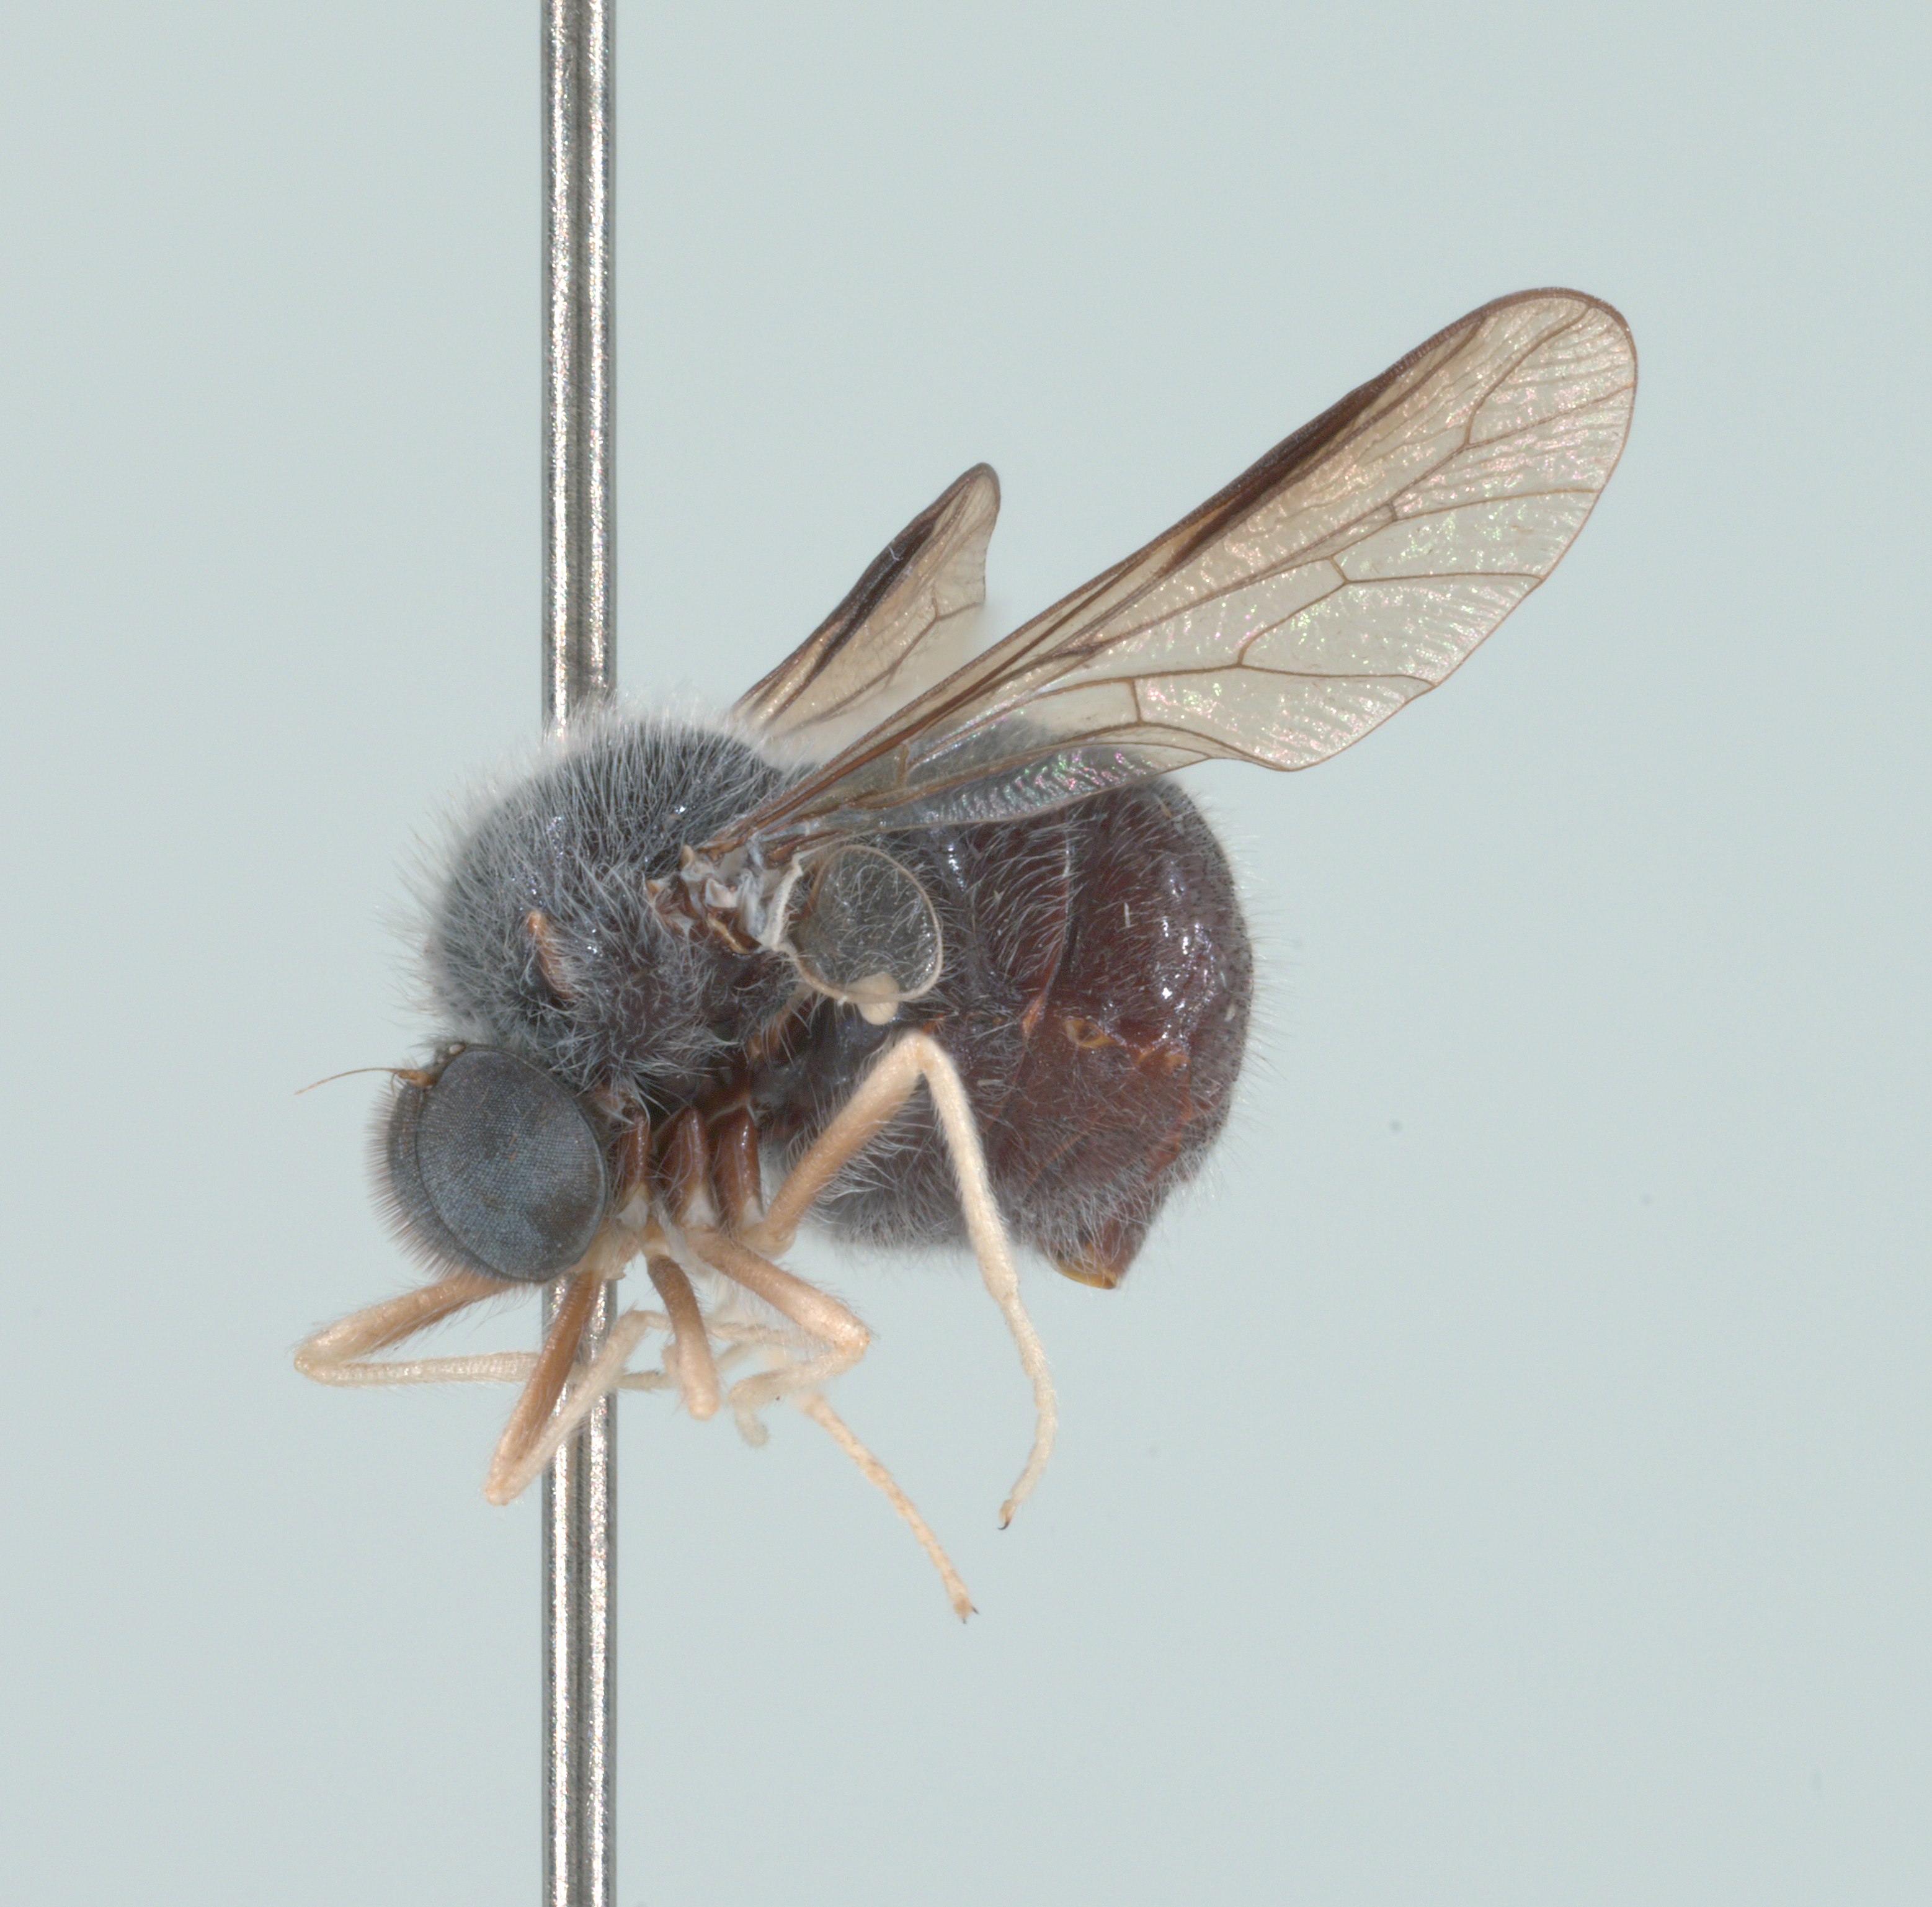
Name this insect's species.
Turbopsebius sulphuripes
